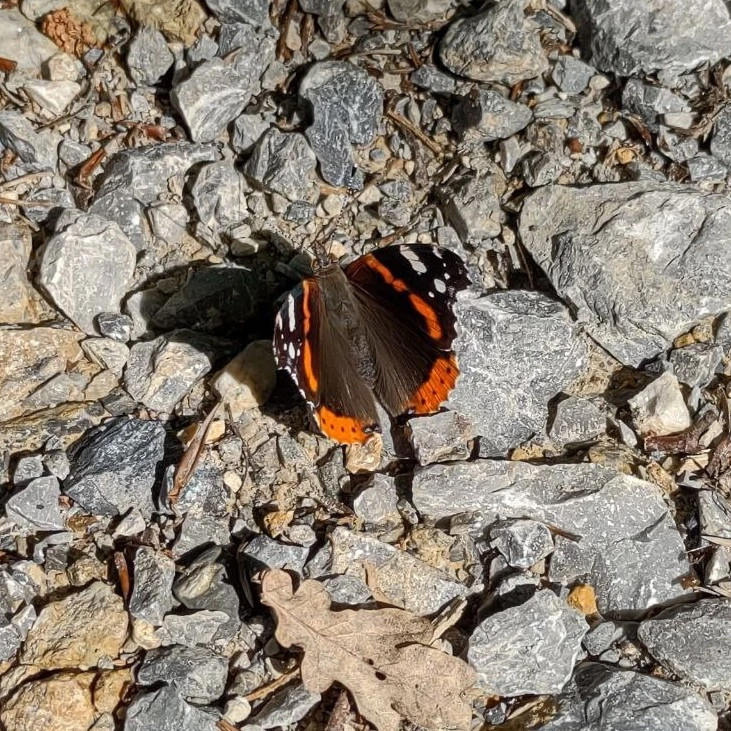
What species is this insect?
Vanessa atalanta
